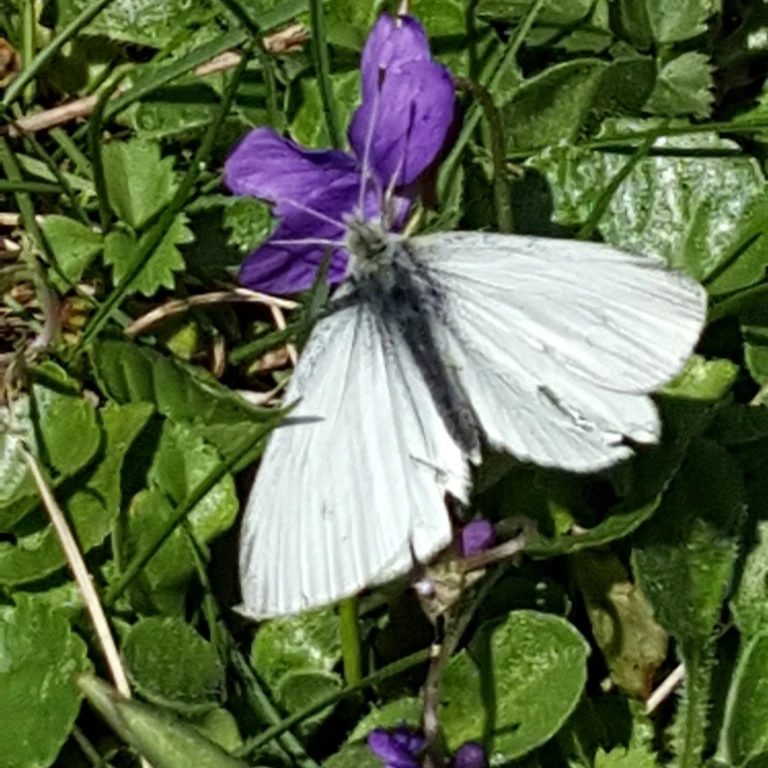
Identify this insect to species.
Pieris rapae
